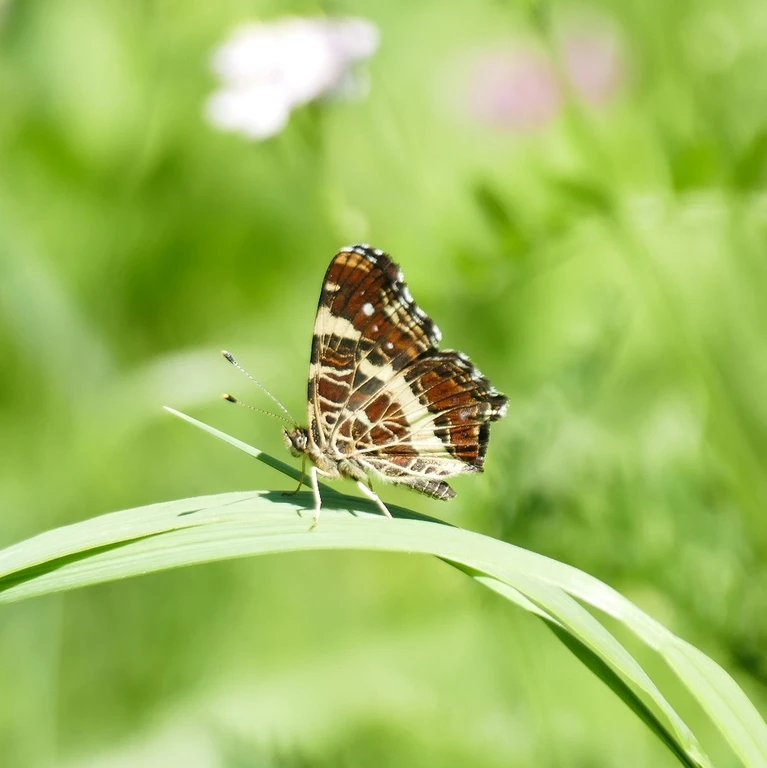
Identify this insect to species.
Araschnia levana
